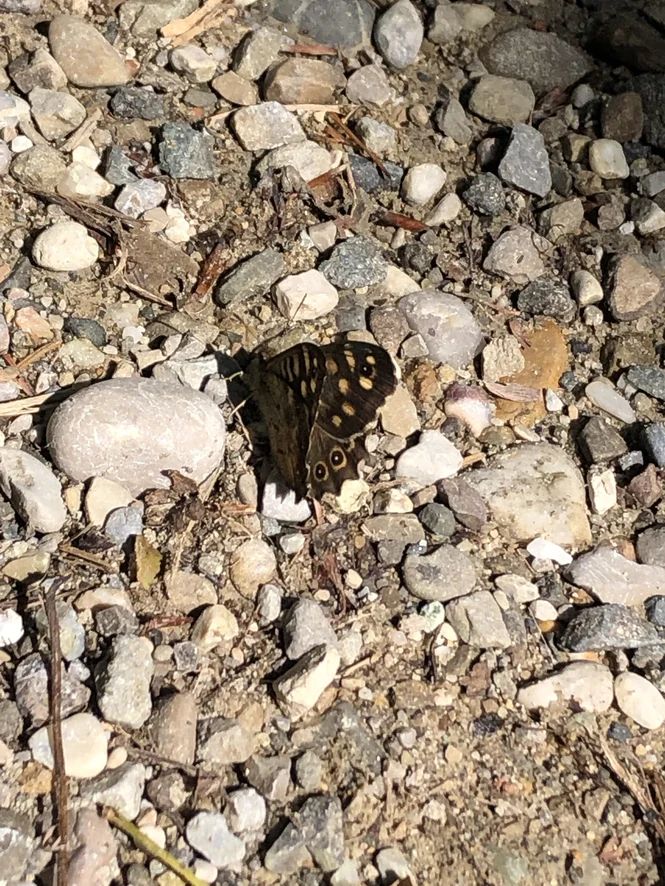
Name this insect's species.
Pararge aegeria
